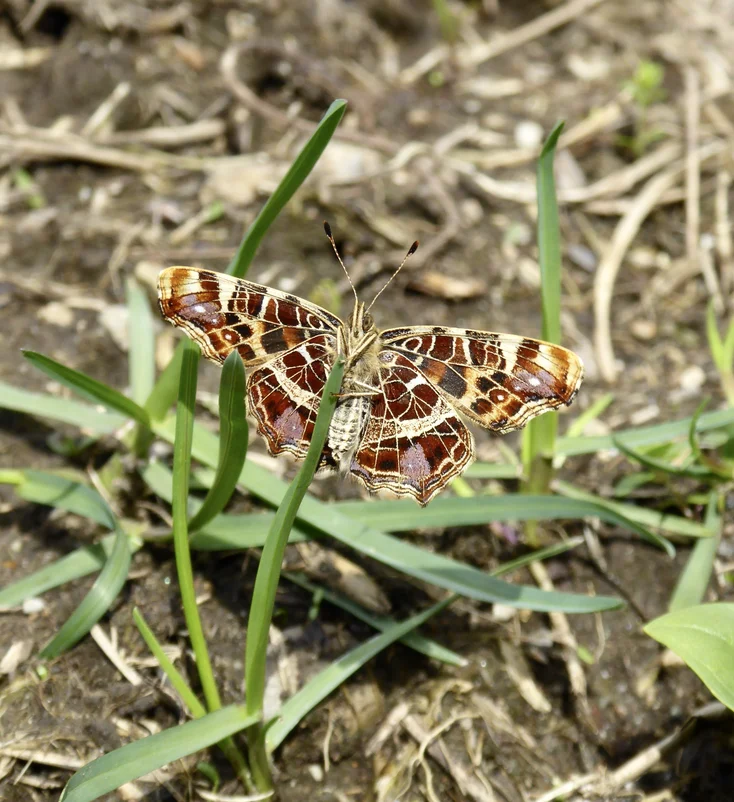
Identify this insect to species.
Araschnia levana
